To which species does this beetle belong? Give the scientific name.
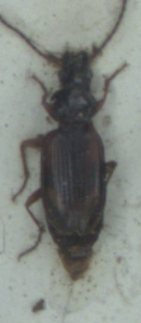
Bembidion tetracolum
